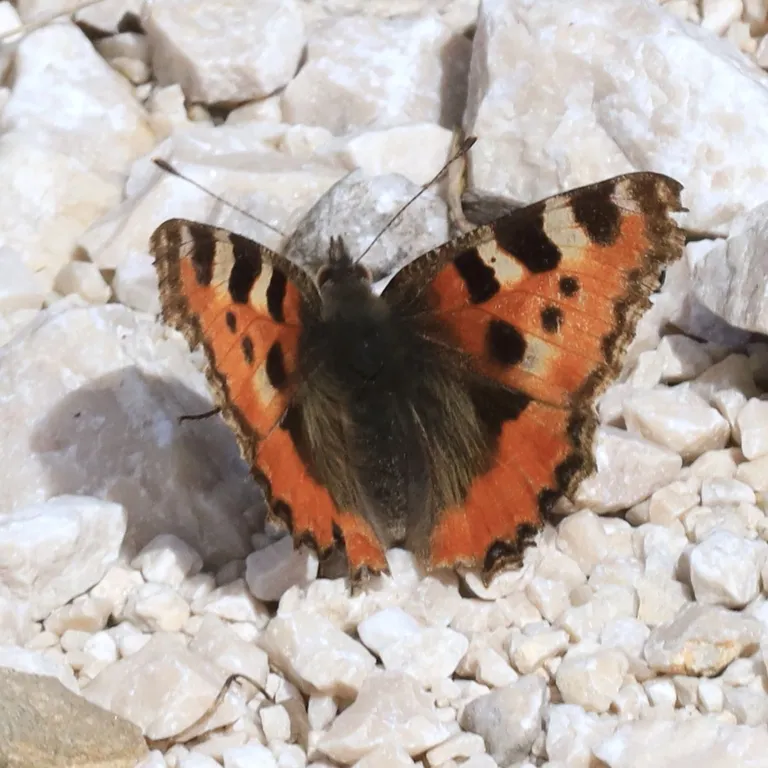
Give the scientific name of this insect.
Aglais urticae
